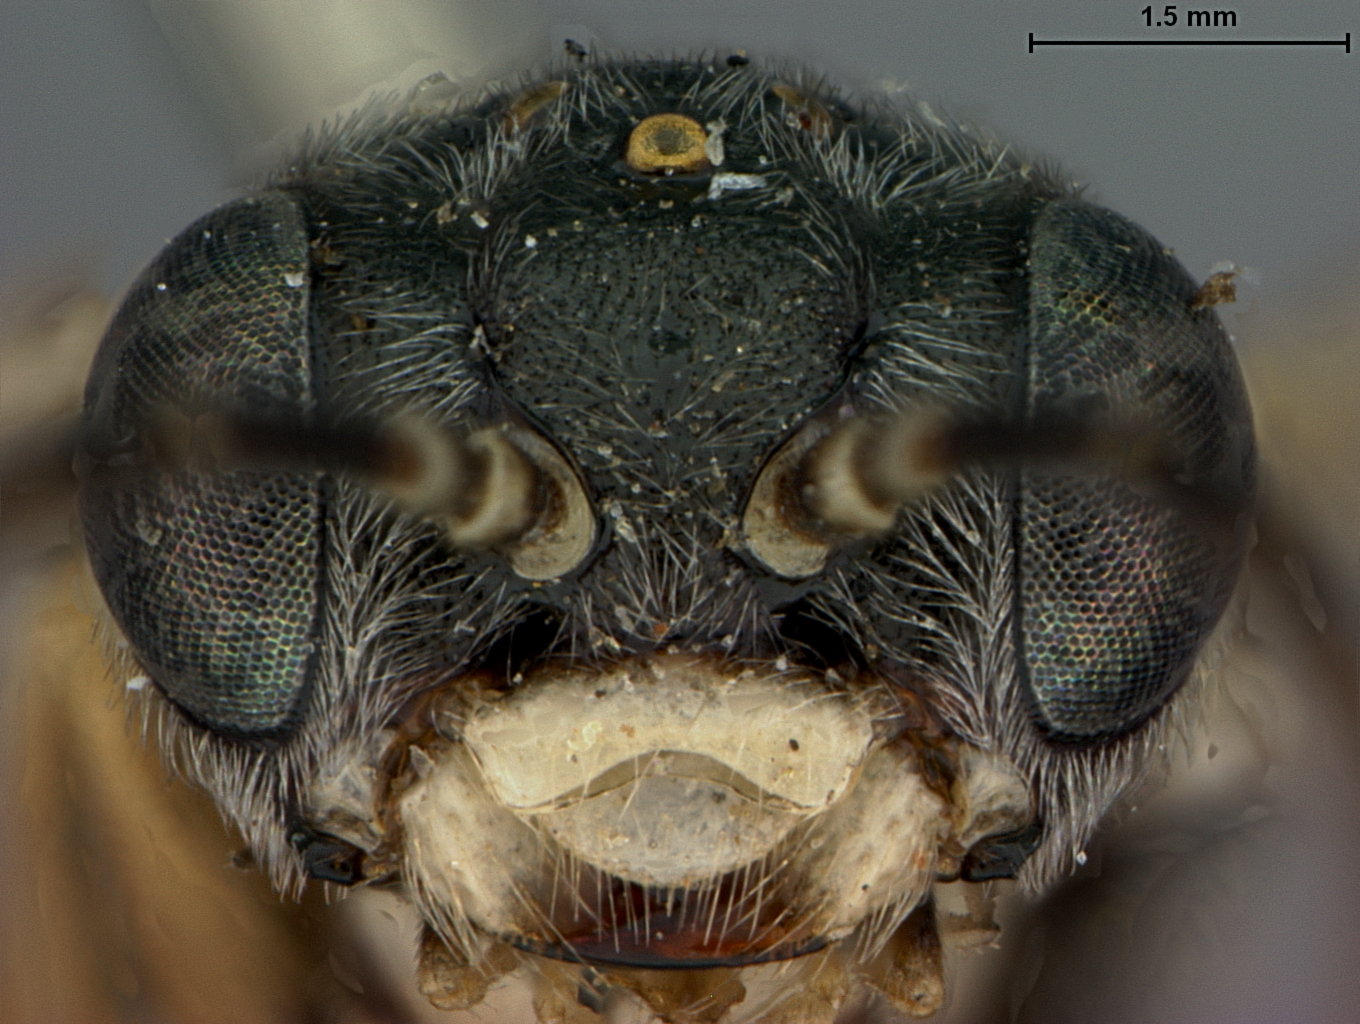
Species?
Periclista leucostoma
